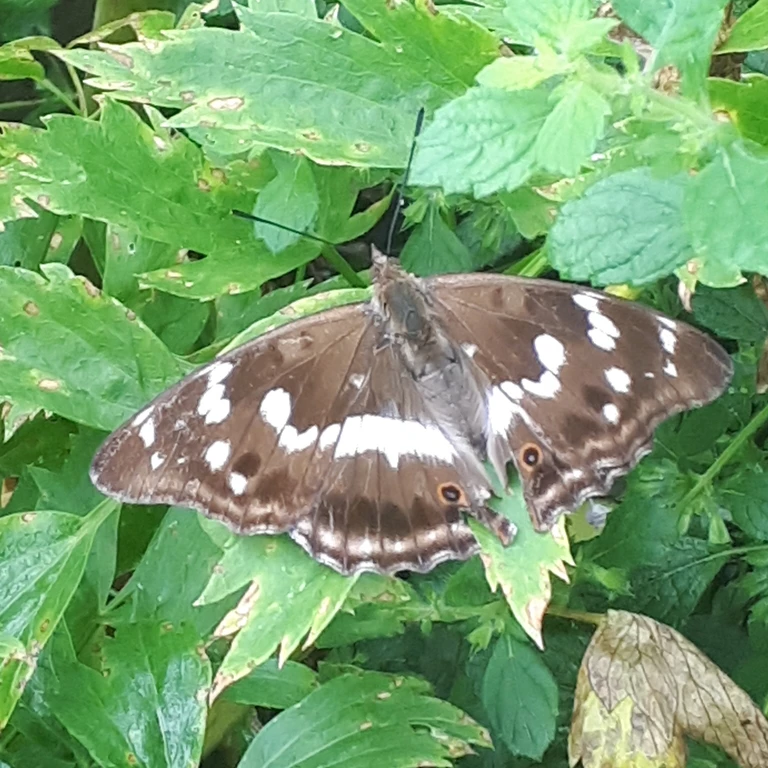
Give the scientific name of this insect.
Apatura iris
